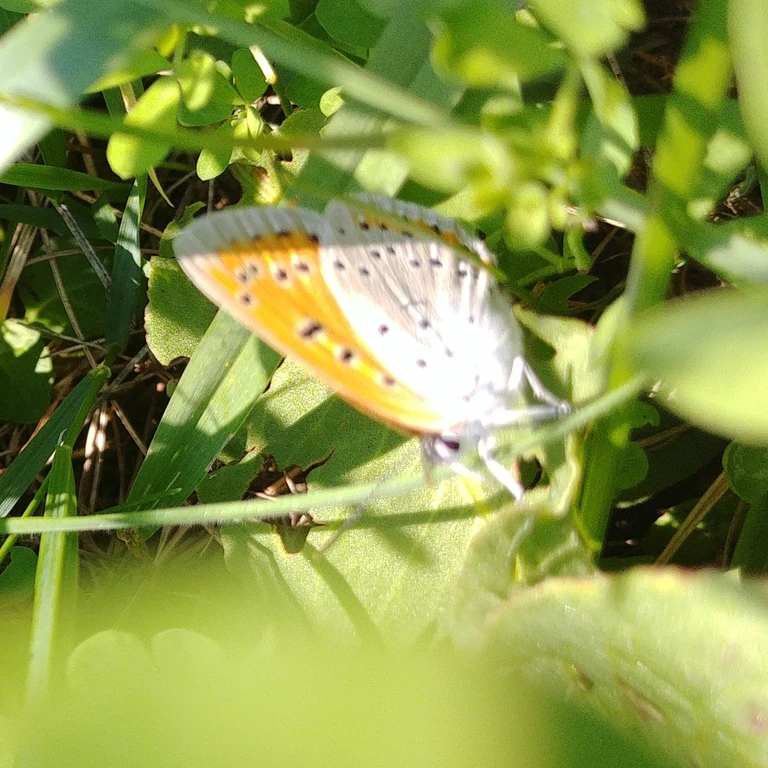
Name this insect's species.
Lycaena dispar
